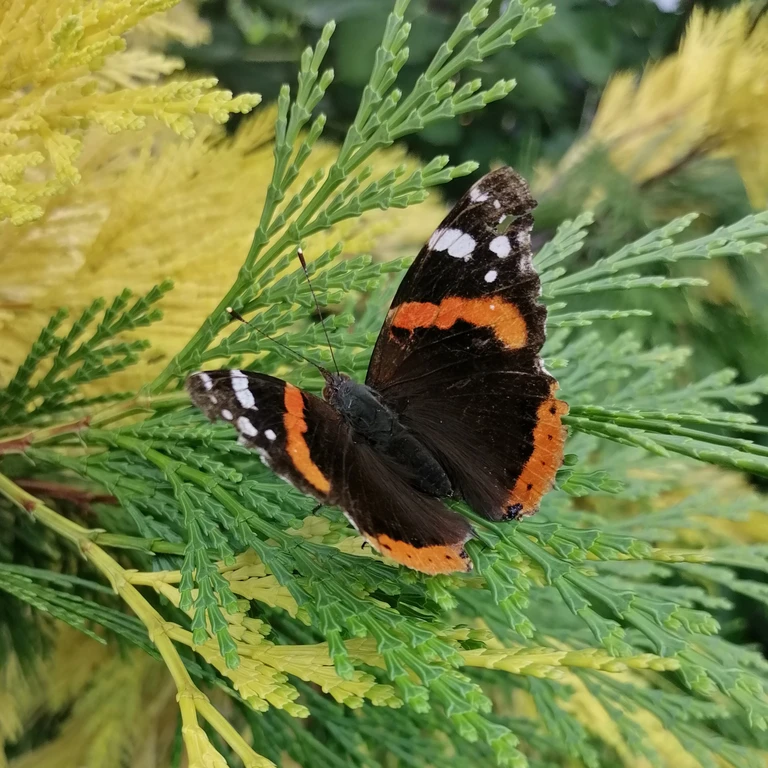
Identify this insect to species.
Vanessa atalanta
